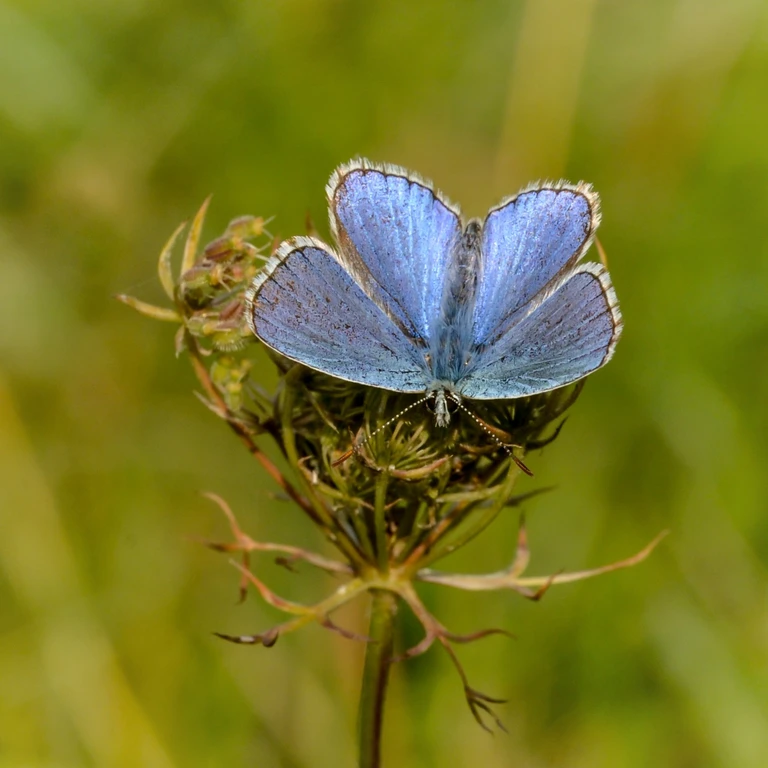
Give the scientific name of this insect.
Lysandra bellargus
